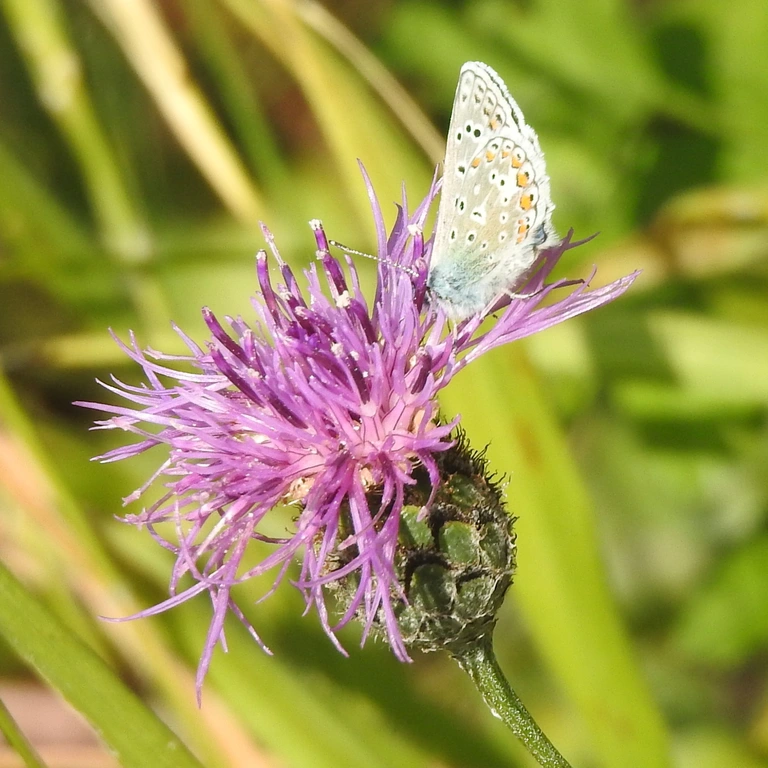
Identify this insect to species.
Polyommatus icarus
